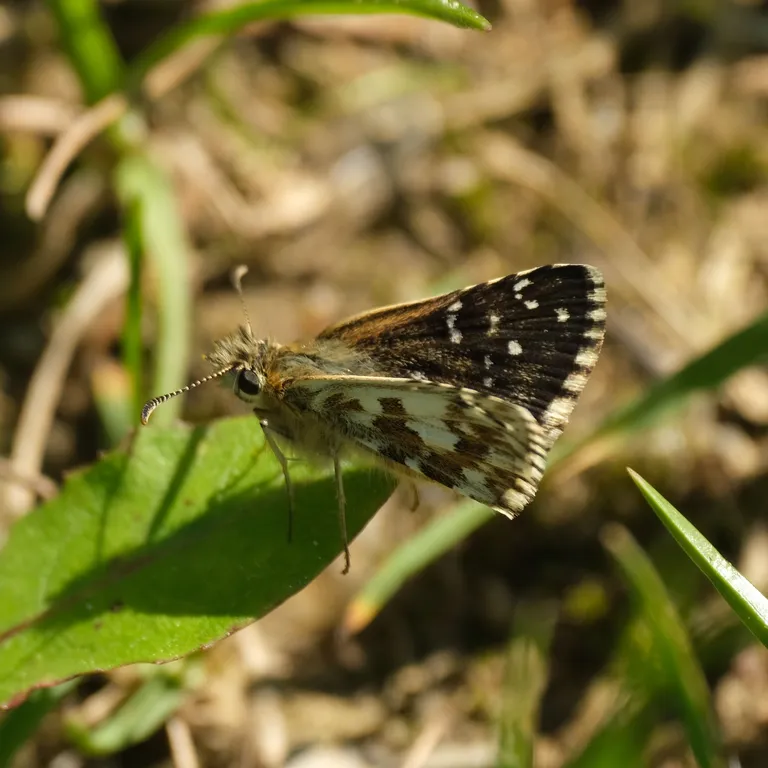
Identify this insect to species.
Pyrgus malvae
